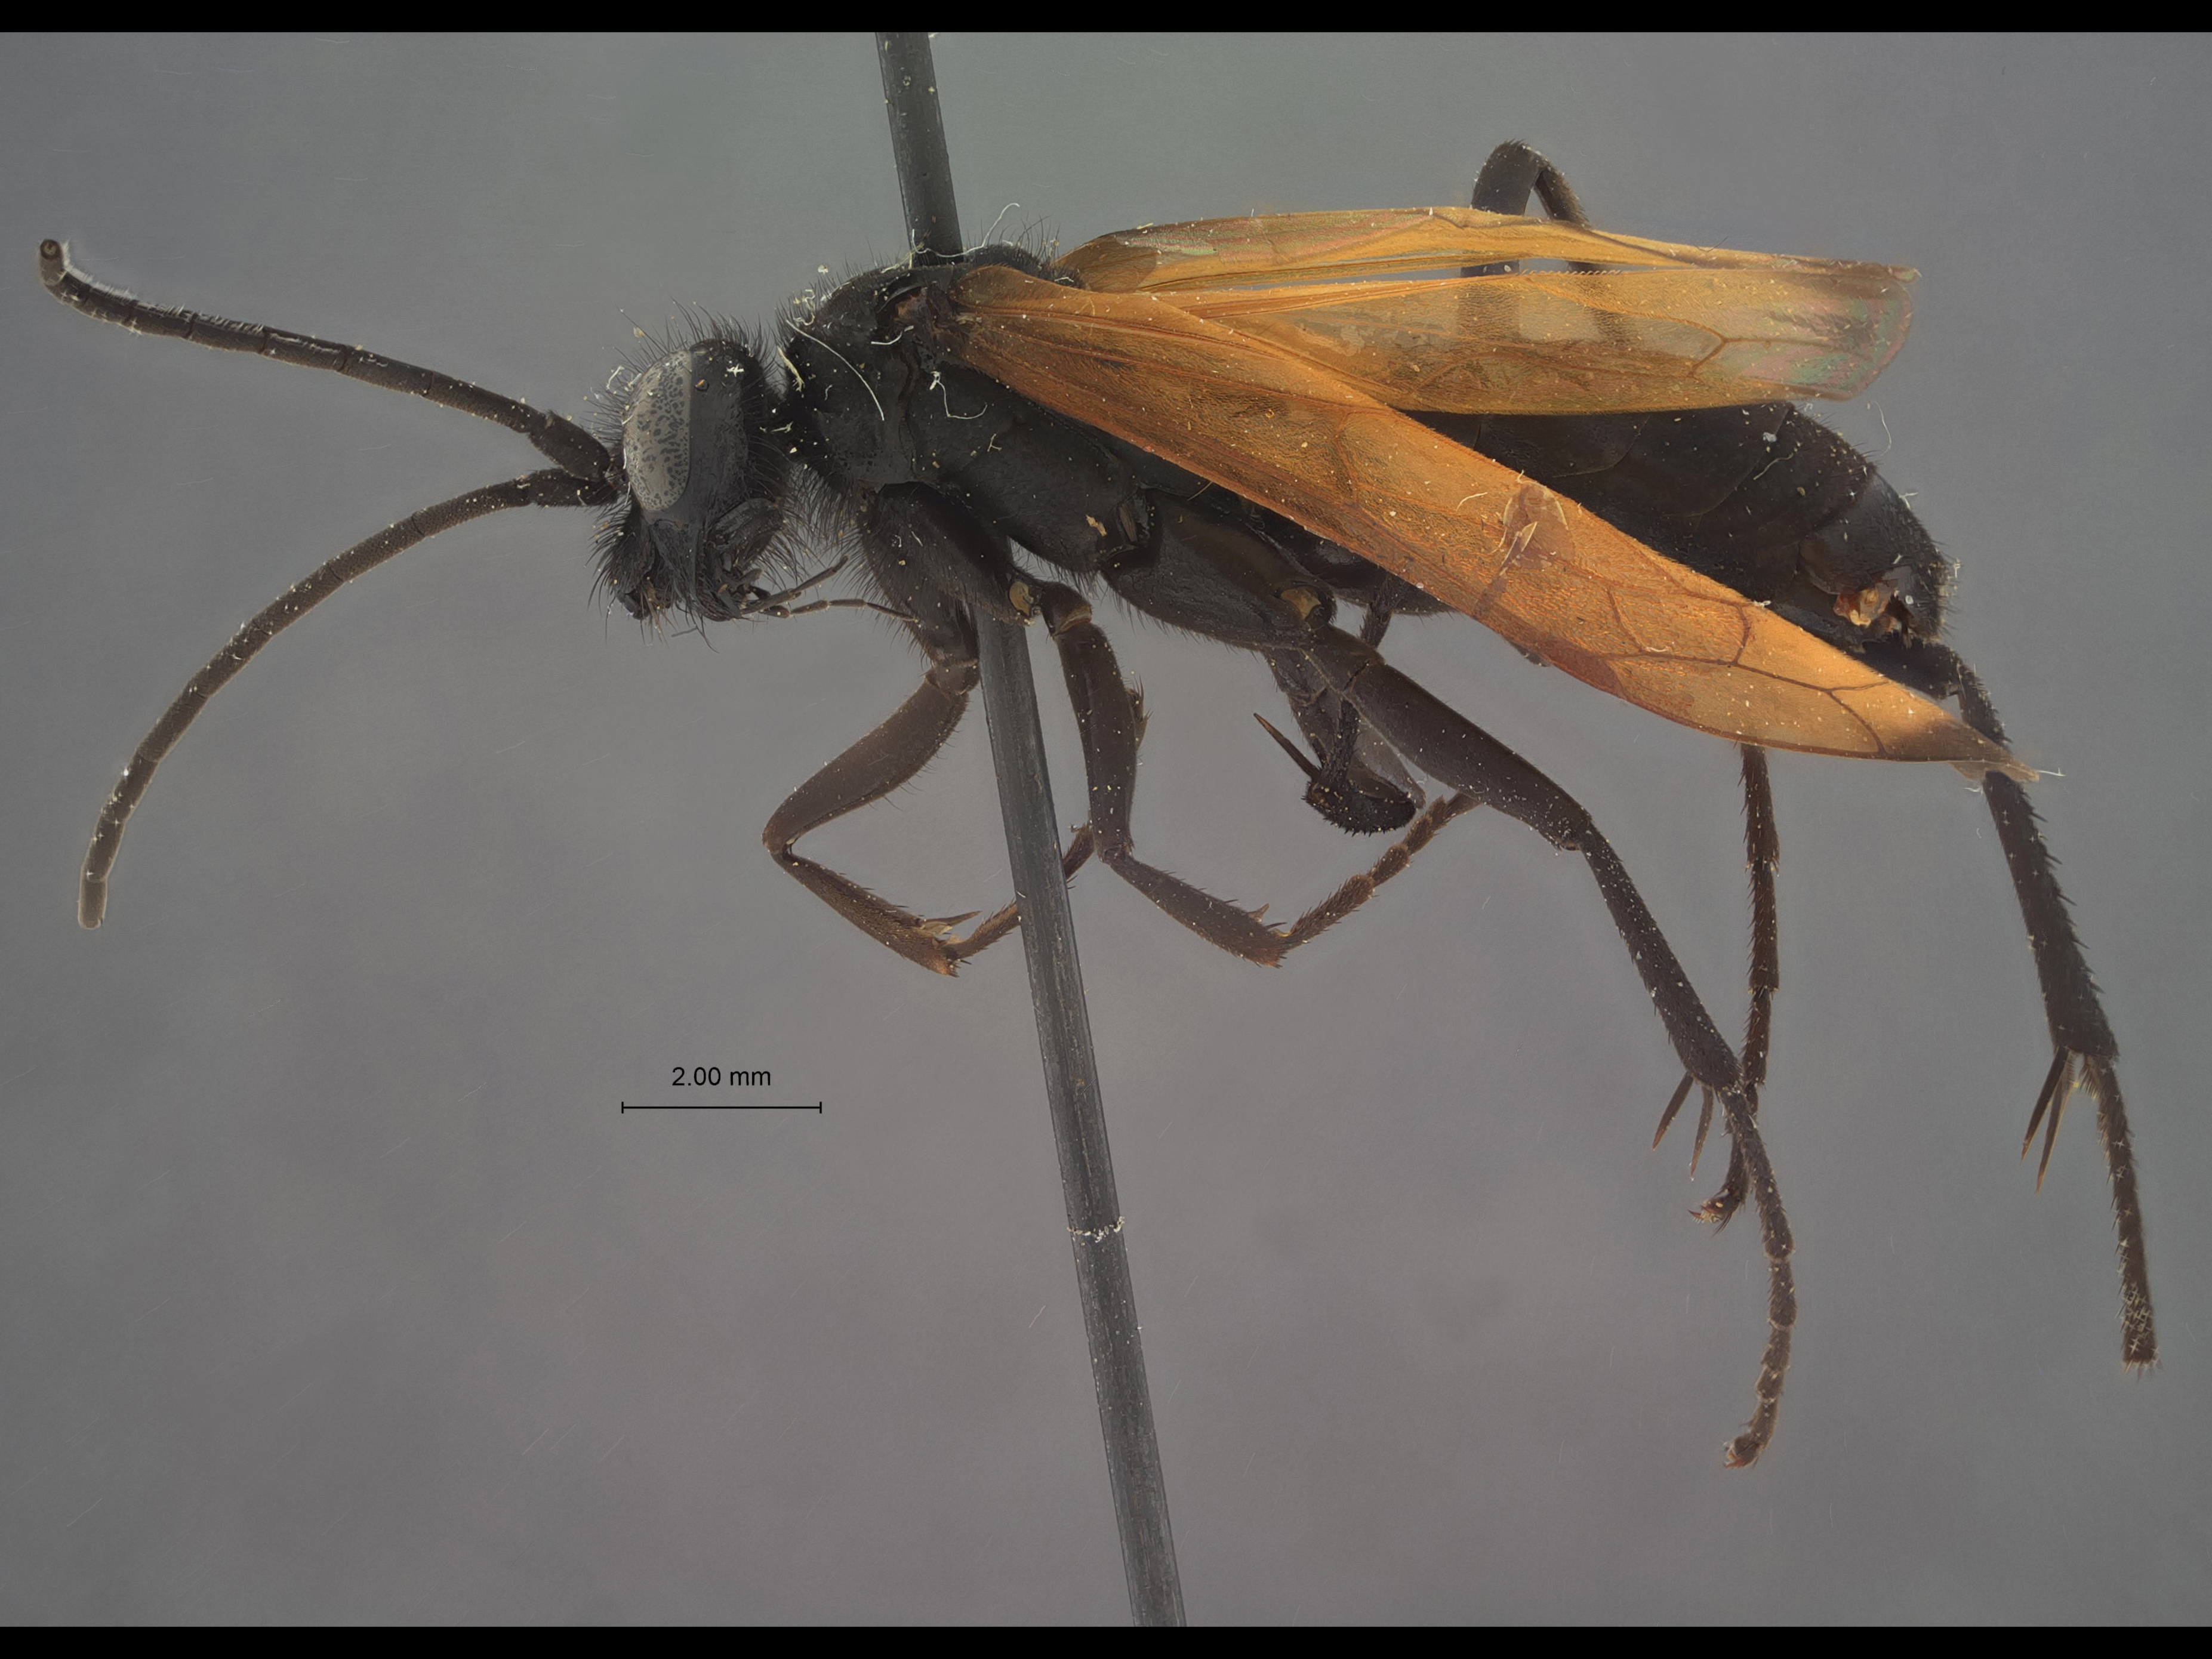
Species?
Priocnessus lineatus
